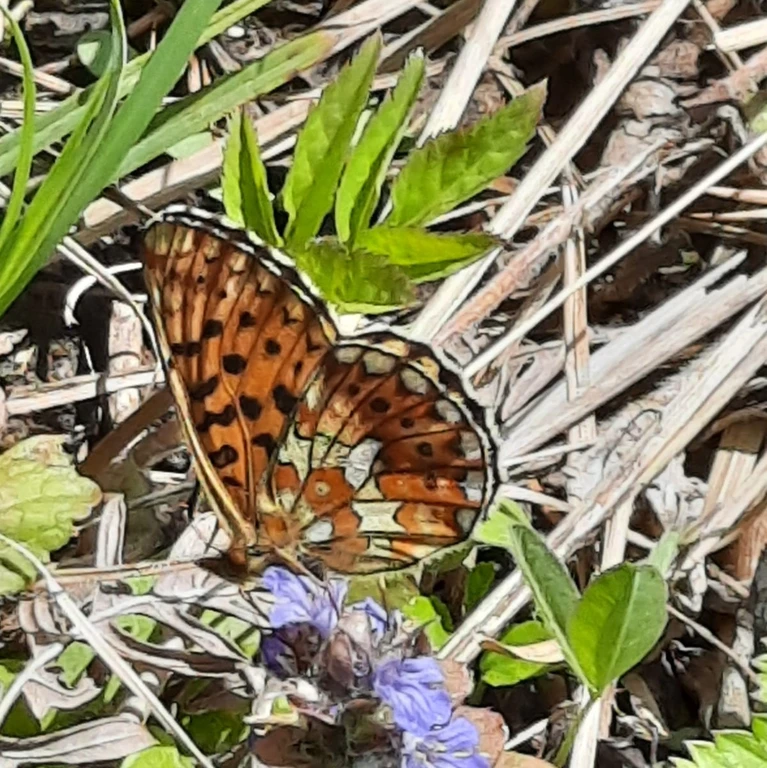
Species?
Boloria euphrosyne (also Clossiana euphrosyne)
